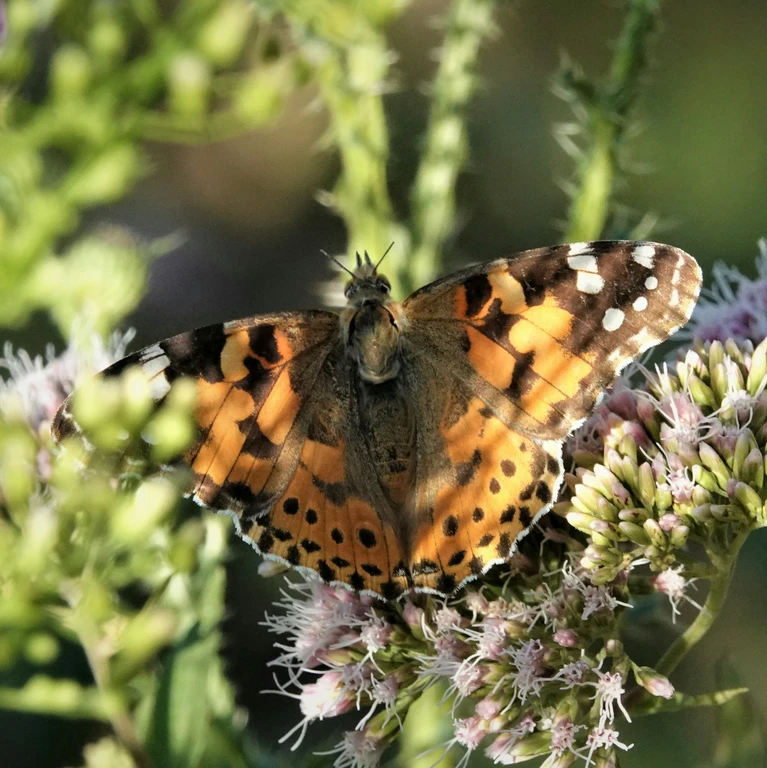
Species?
Vanessa cardui
